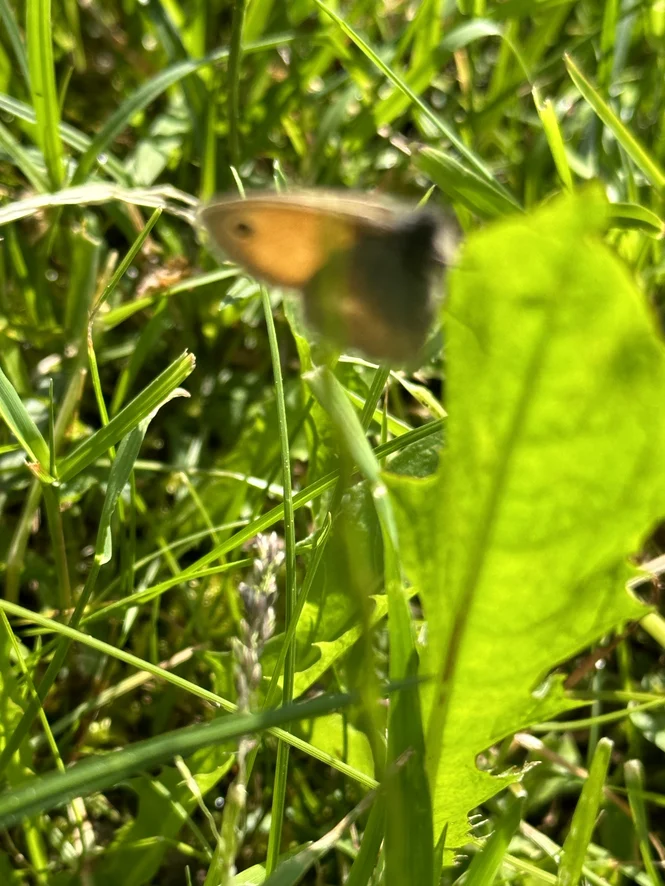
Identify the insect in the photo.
Coenonympha pamphilus
